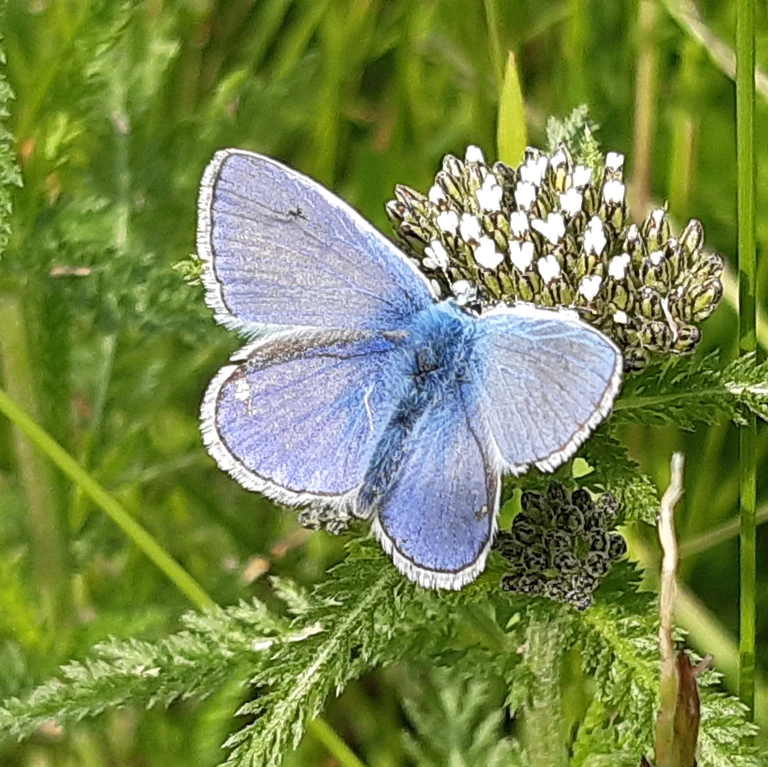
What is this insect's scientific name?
Polyommatus icarus
